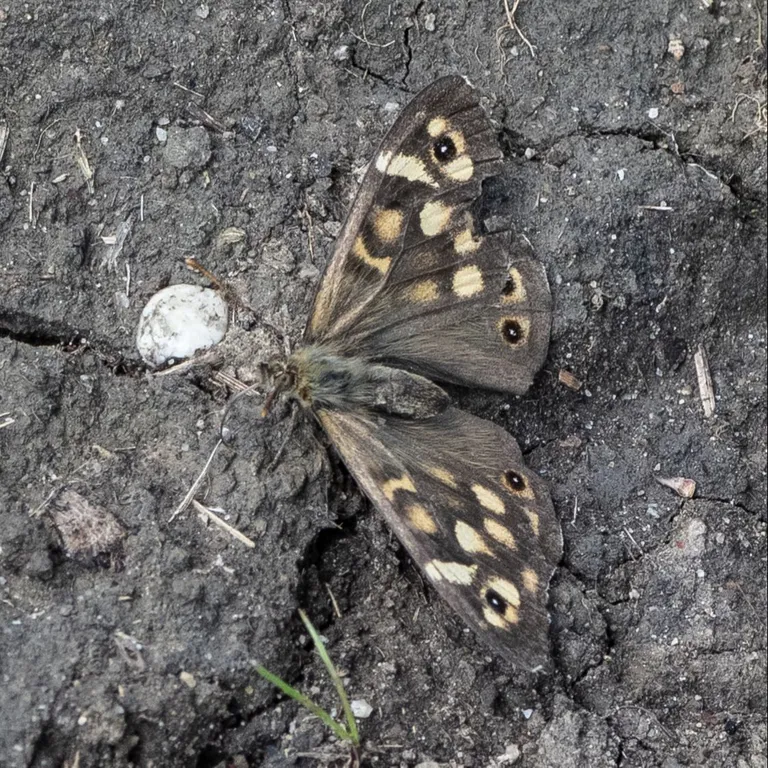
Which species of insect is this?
Pararge aegeria
